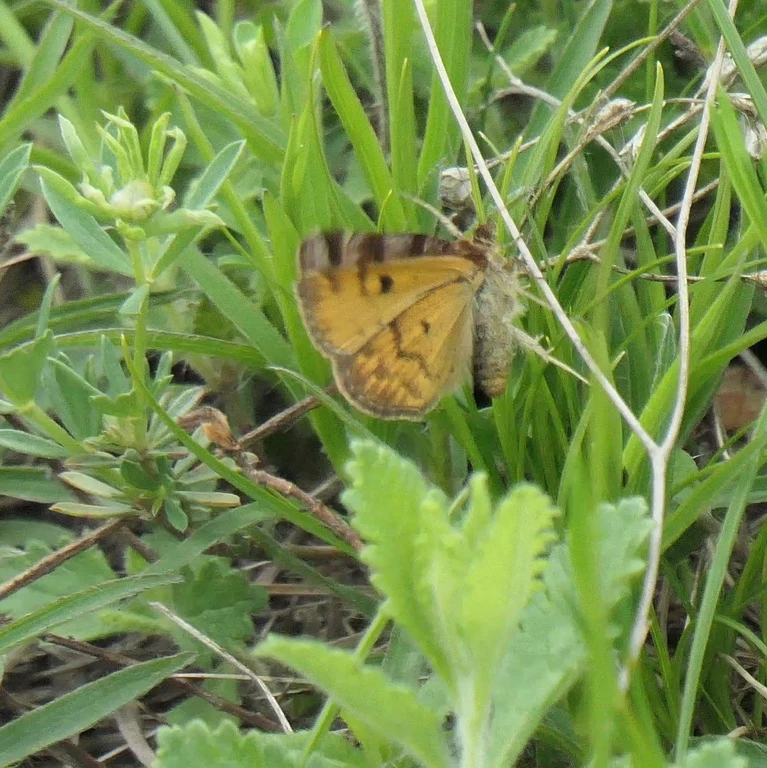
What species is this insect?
Euclidia glyphica
